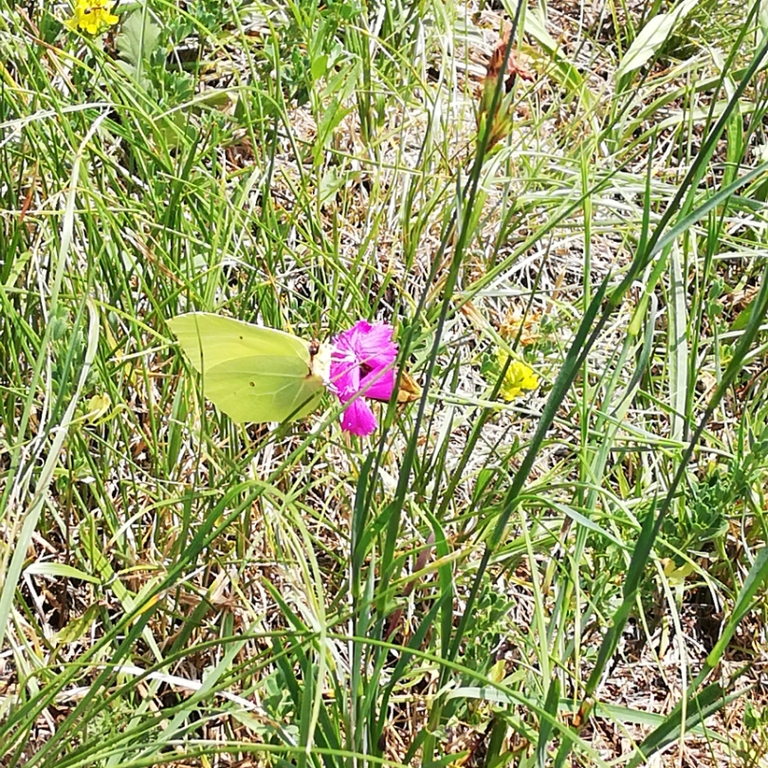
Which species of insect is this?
Gonepteryx rhamni
